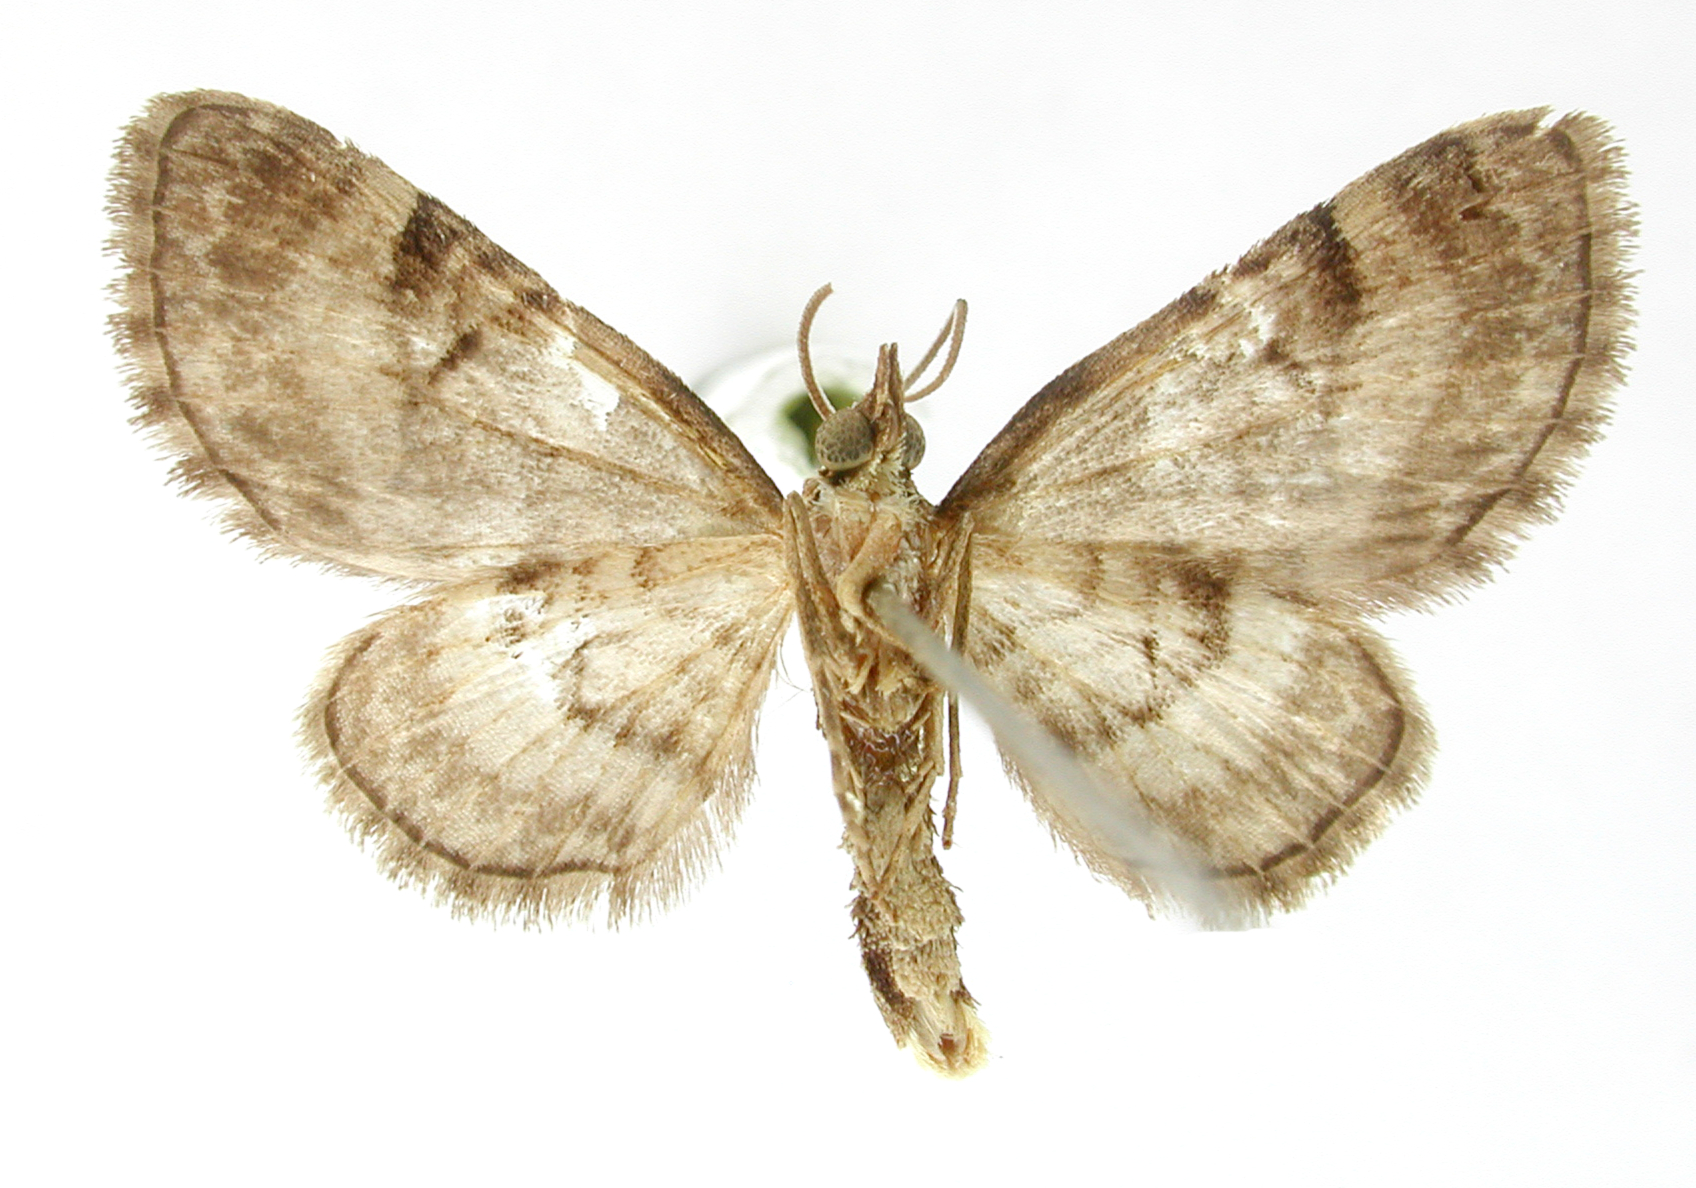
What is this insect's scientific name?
Tephroclystia consors
